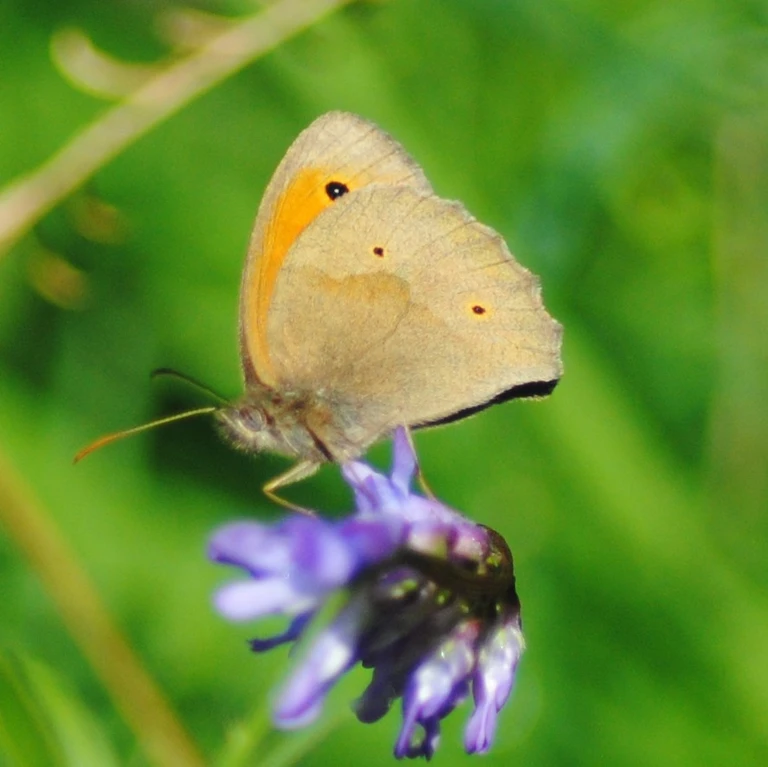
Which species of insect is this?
Maniola jurtina
